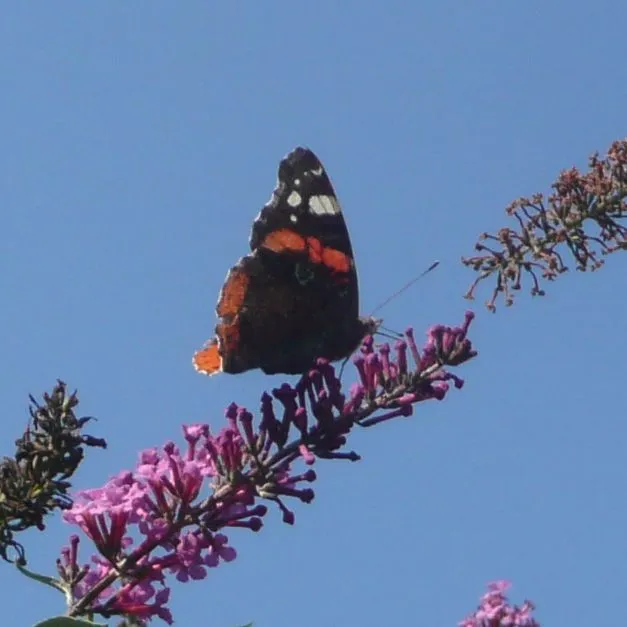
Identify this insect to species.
Vanessa atalanta
